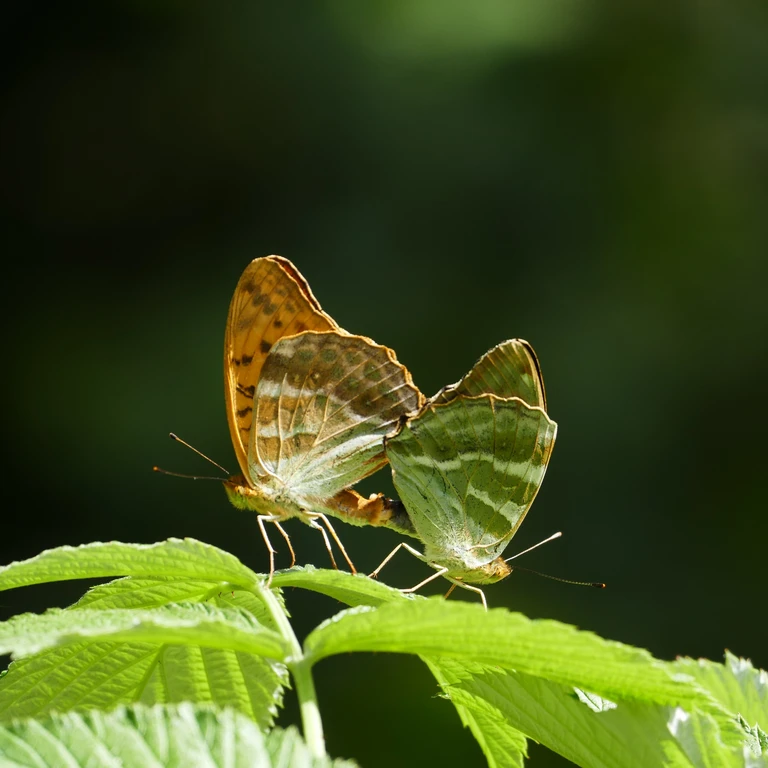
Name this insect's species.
Argynnis paphia
